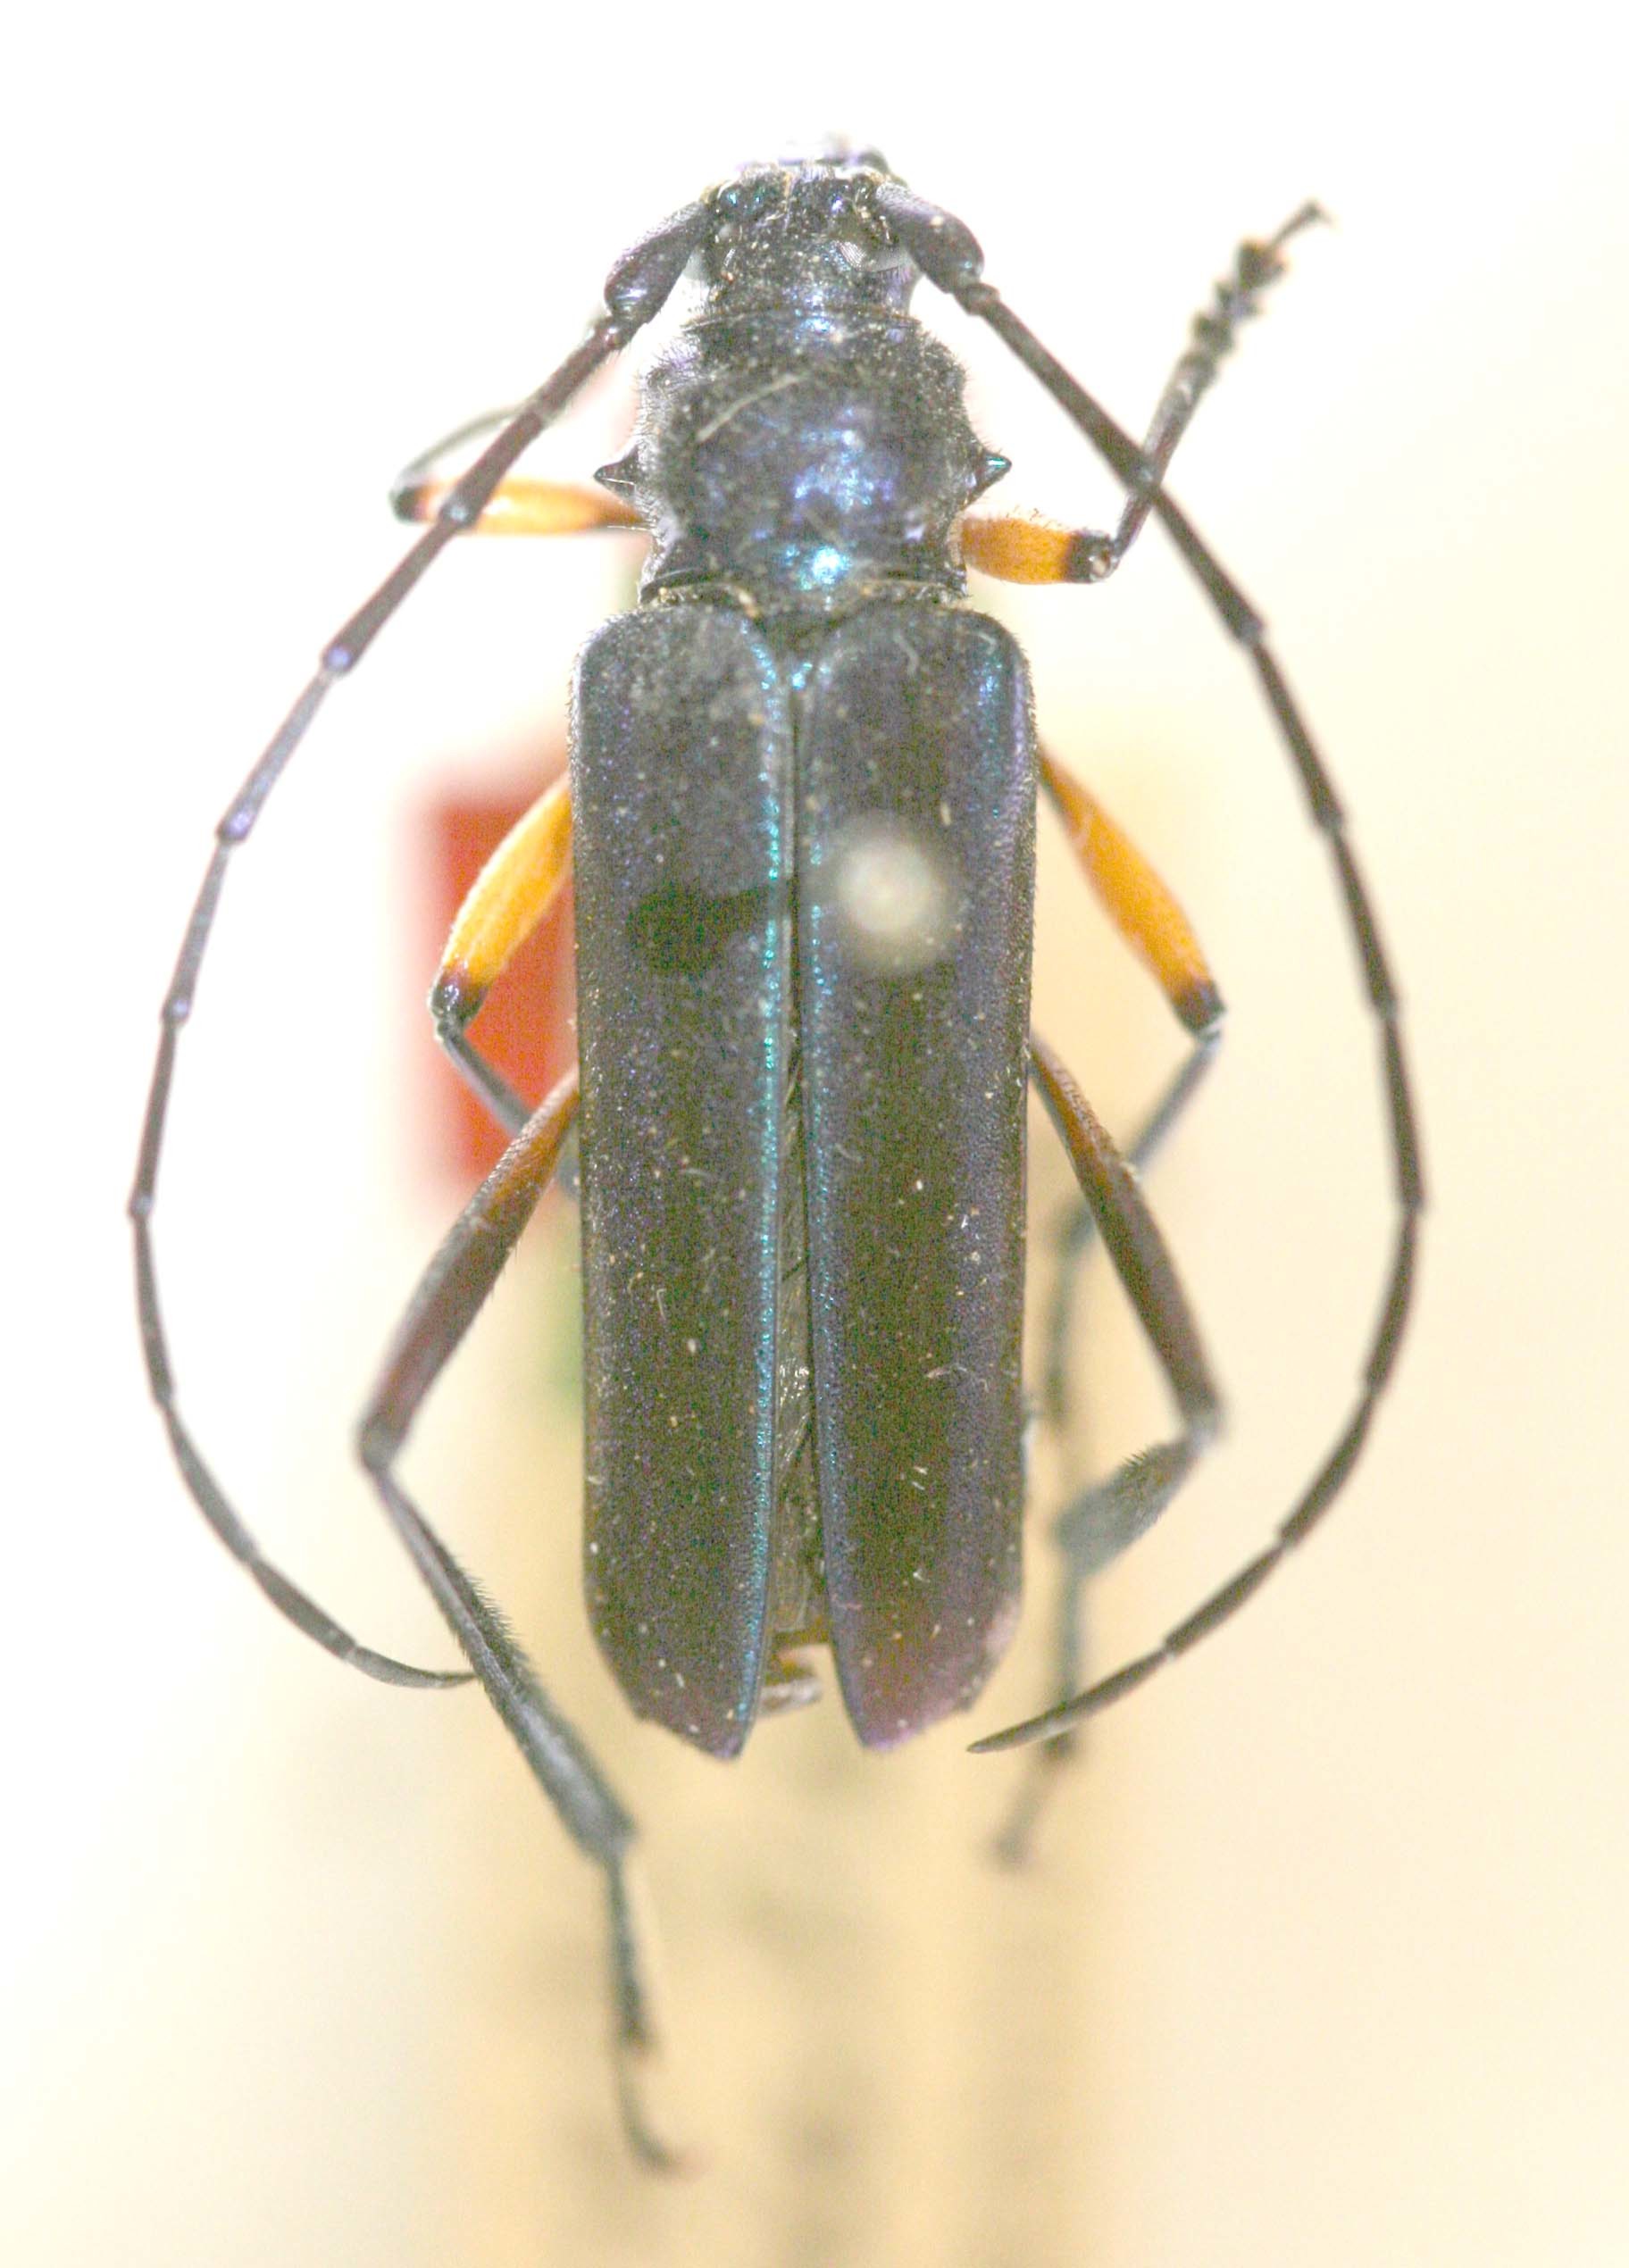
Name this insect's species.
Amphionthe caudalis
